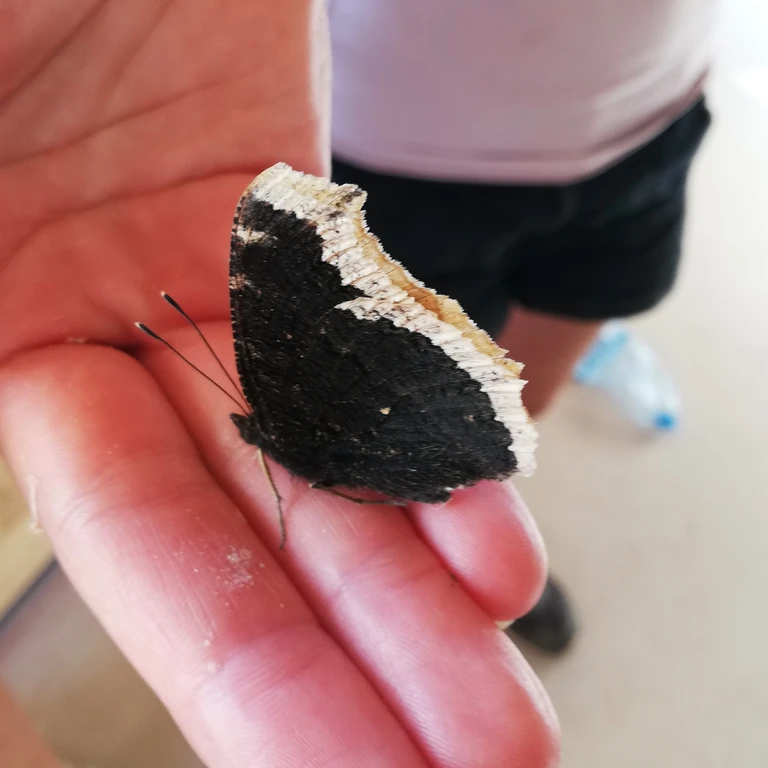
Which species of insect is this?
Nymphalis antiopa
